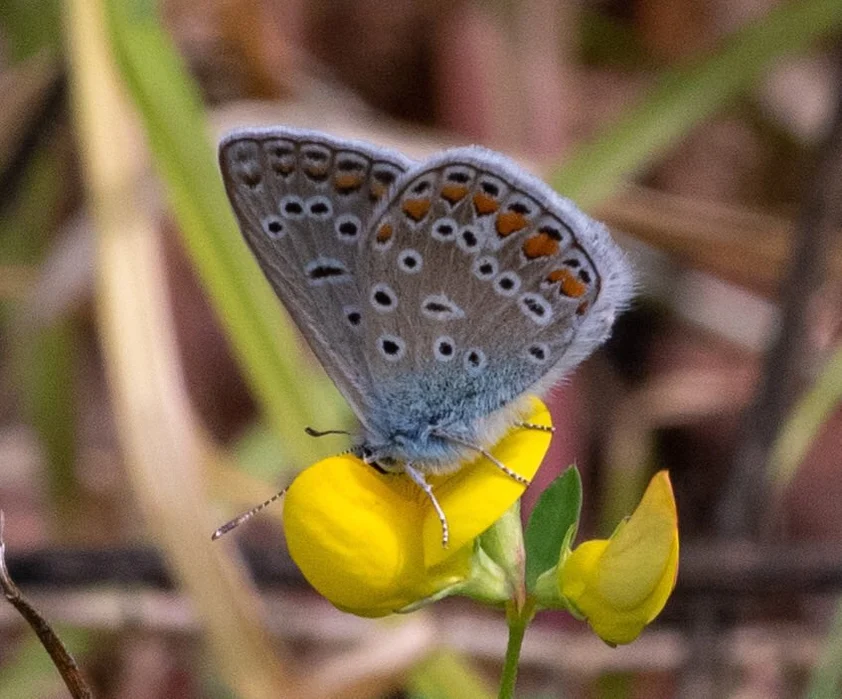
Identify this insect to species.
Polyommatus icarus
